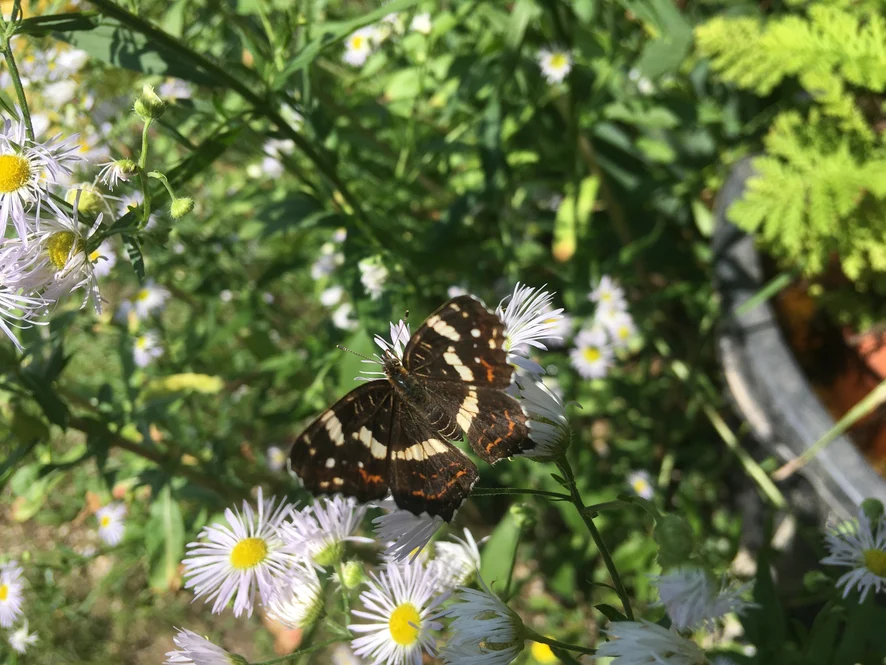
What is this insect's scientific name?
Araschnia levana
